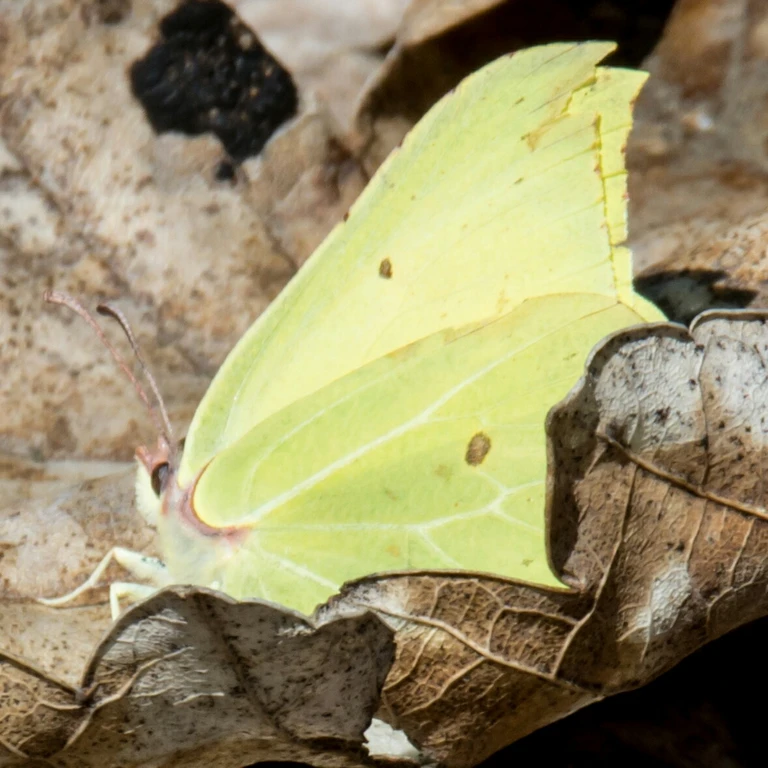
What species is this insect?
Gonepteryx rhamni
